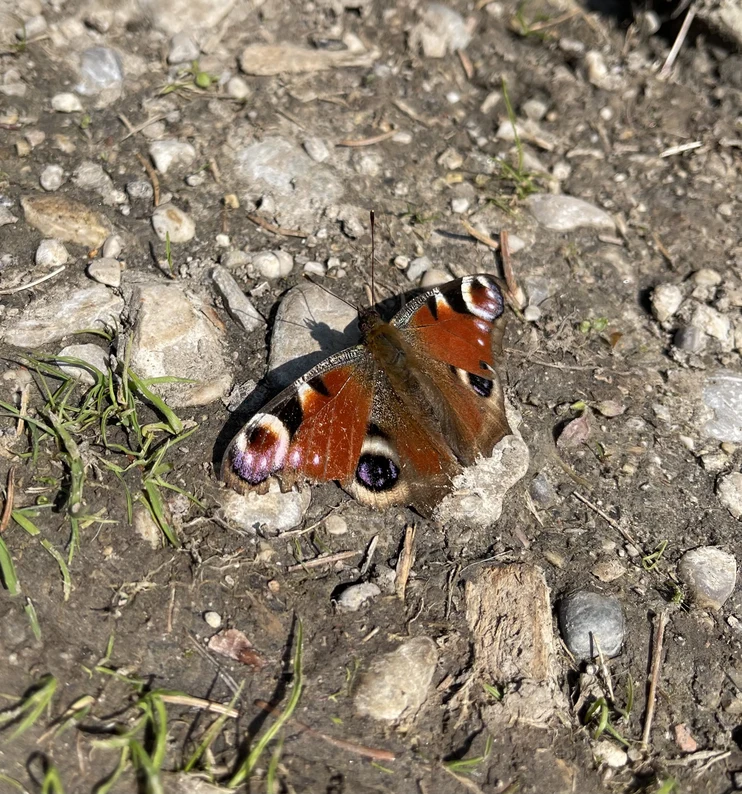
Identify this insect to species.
Aglais io
